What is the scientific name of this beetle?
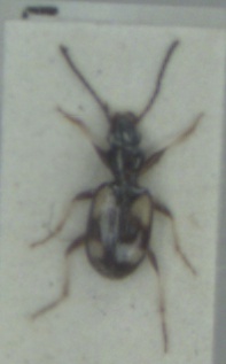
Bembidion illigeri
